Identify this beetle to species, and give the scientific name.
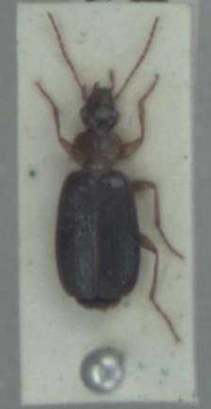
Dromius agilis
